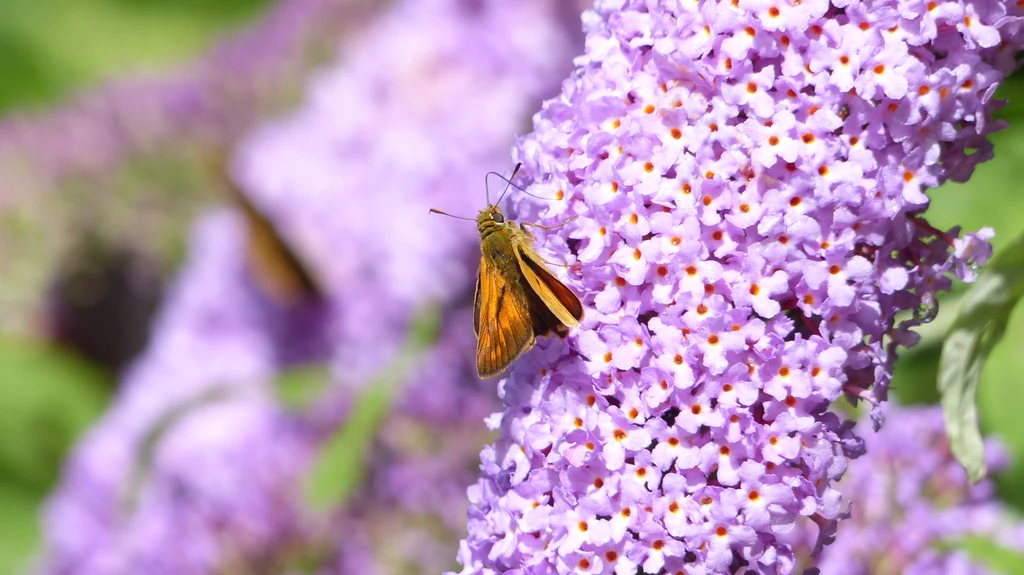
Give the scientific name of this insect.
Ochlodes sylvanus (also Ochlodes venata)
